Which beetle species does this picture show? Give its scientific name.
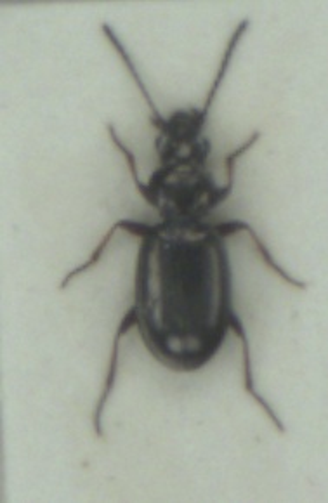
Bembidion properans
